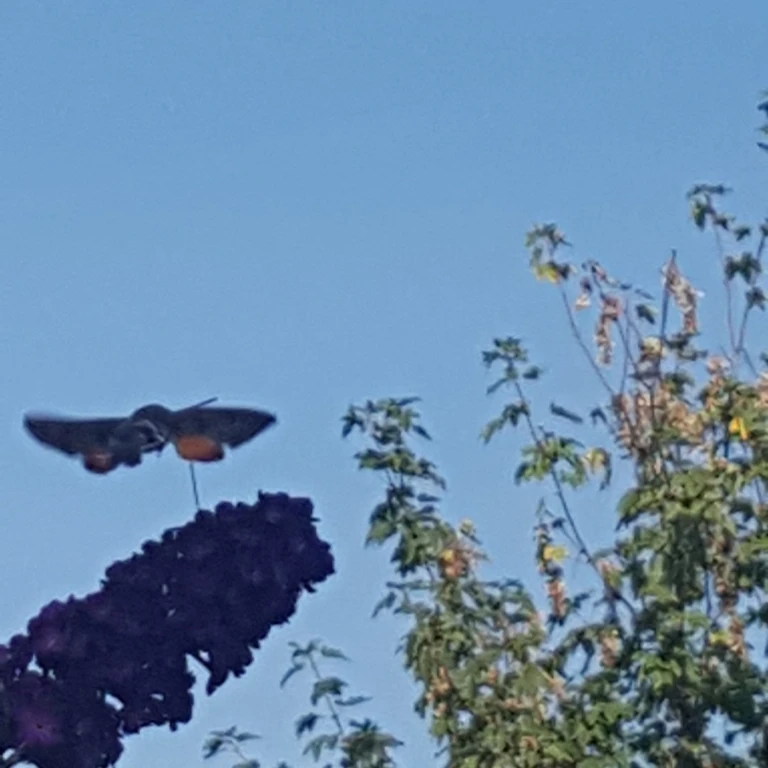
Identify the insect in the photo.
Macroglossum stellatarum
